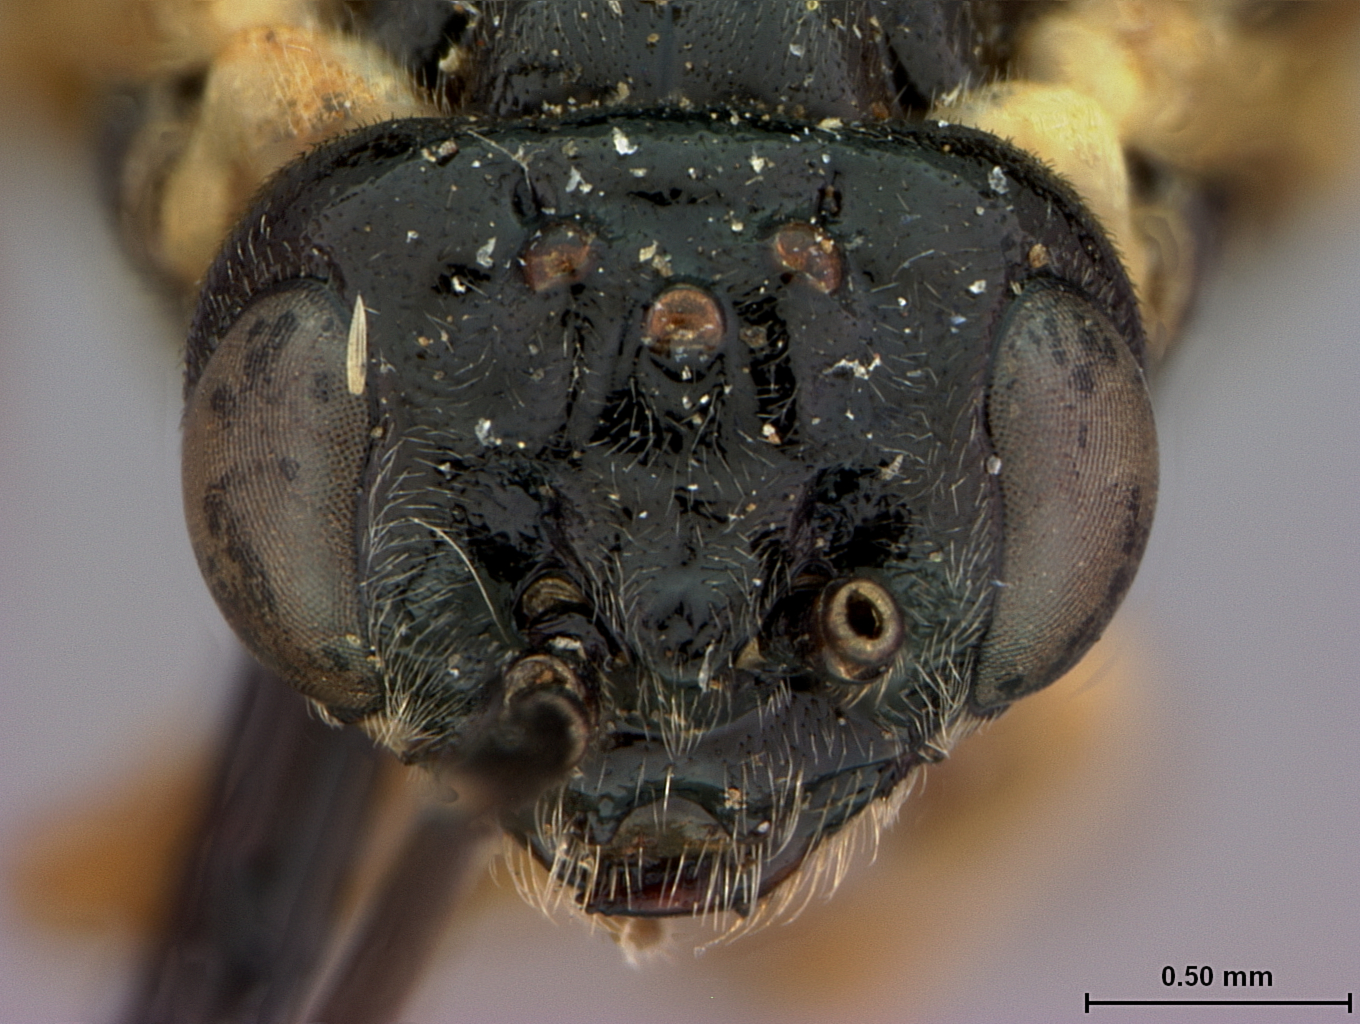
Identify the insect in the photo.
Craterocercus californicus
